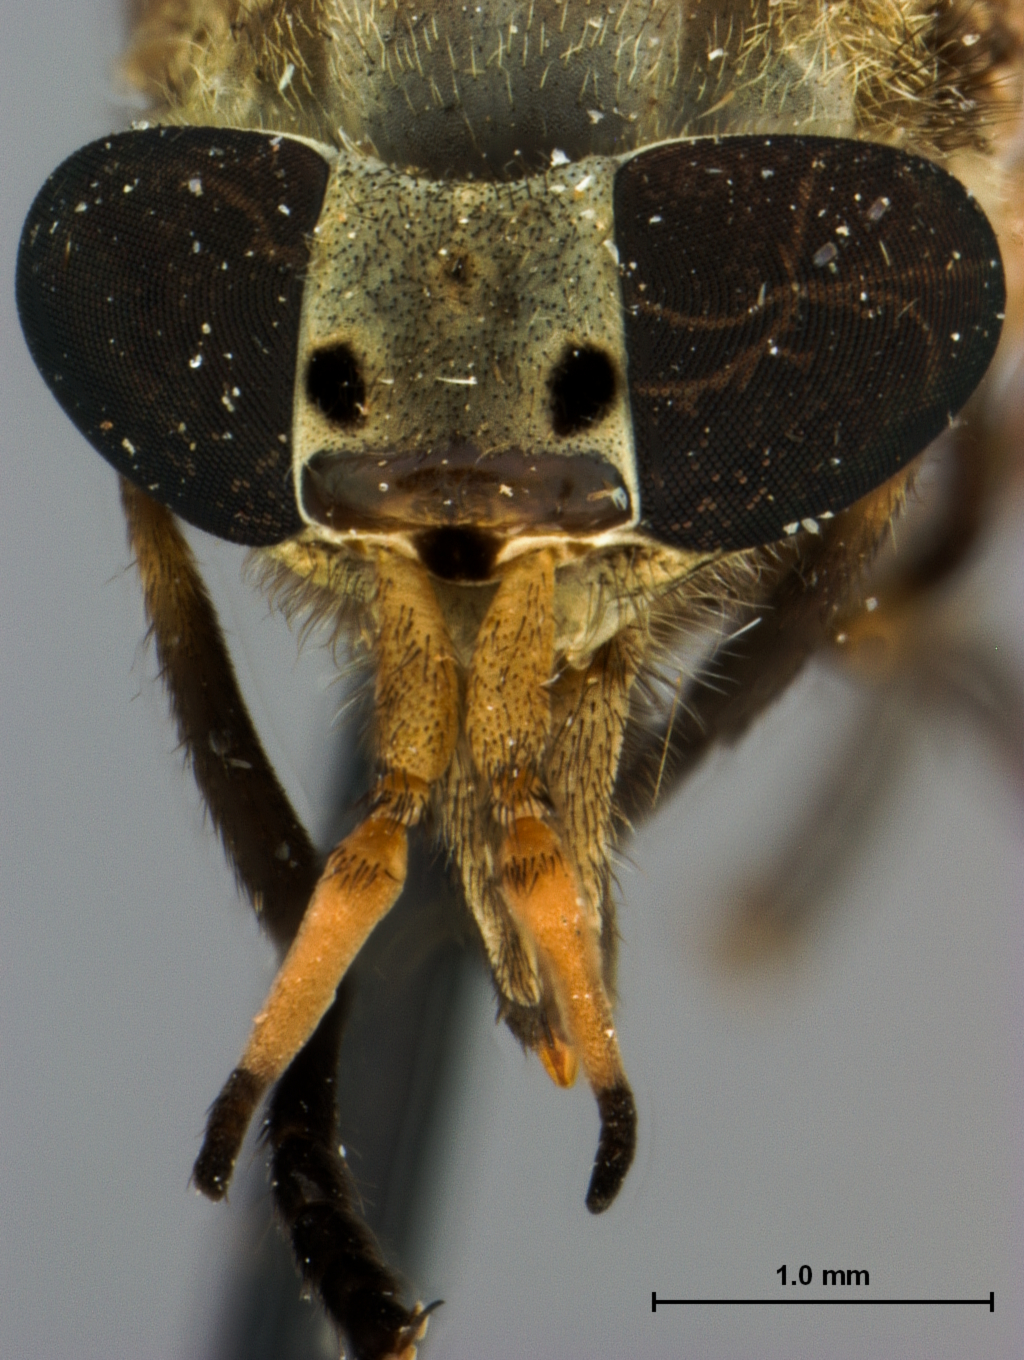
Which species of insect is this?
Haematopota hardyi
